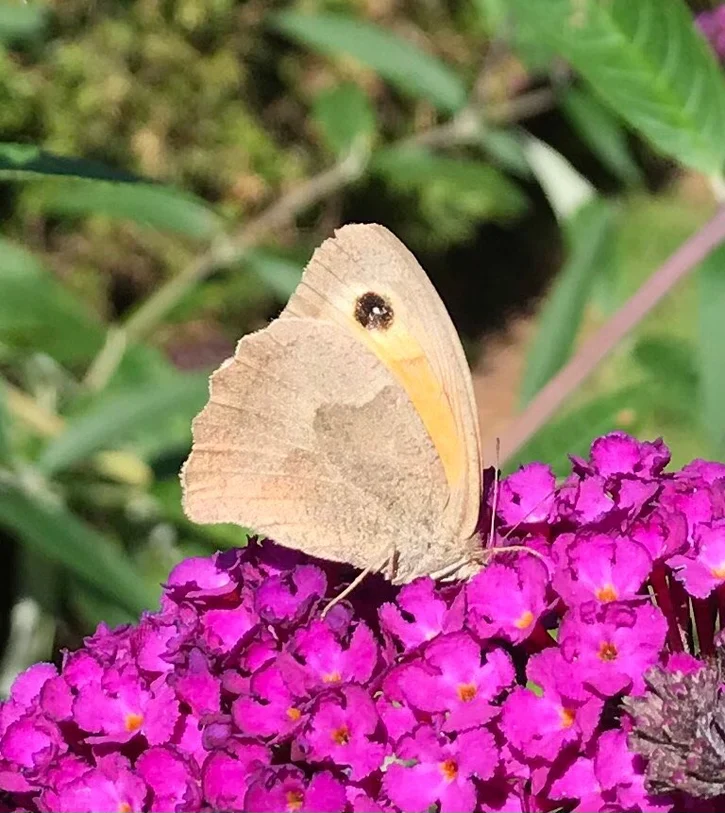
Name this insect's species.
Maniola jurtina
